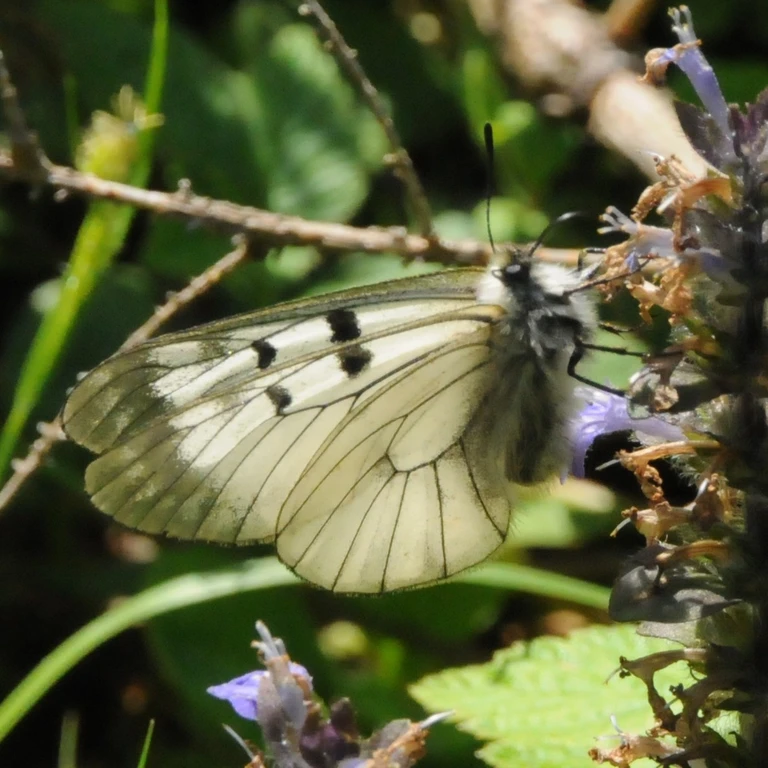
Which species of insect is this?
Parnassius mnemosyne
